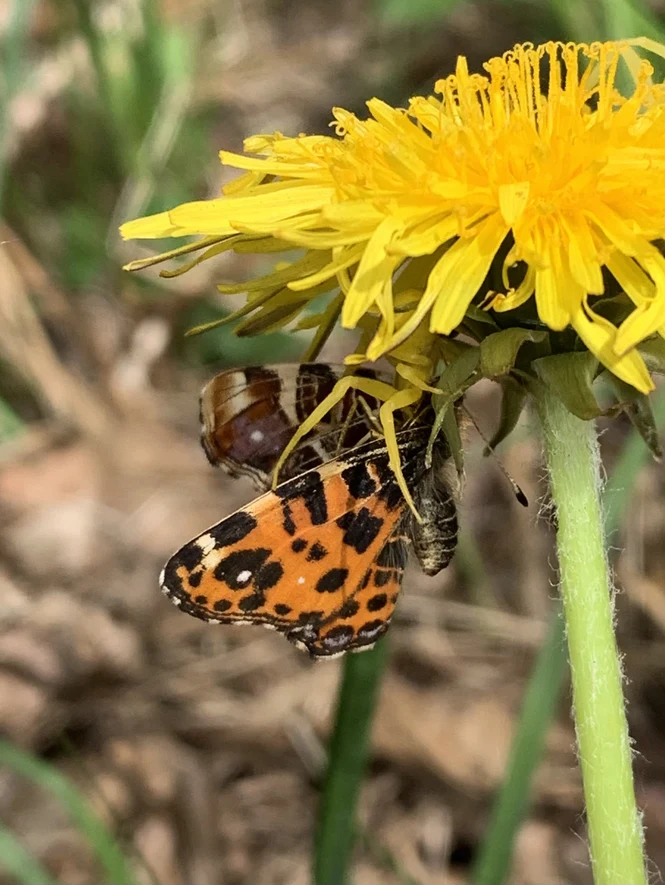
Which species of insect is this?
Araschnia levana
